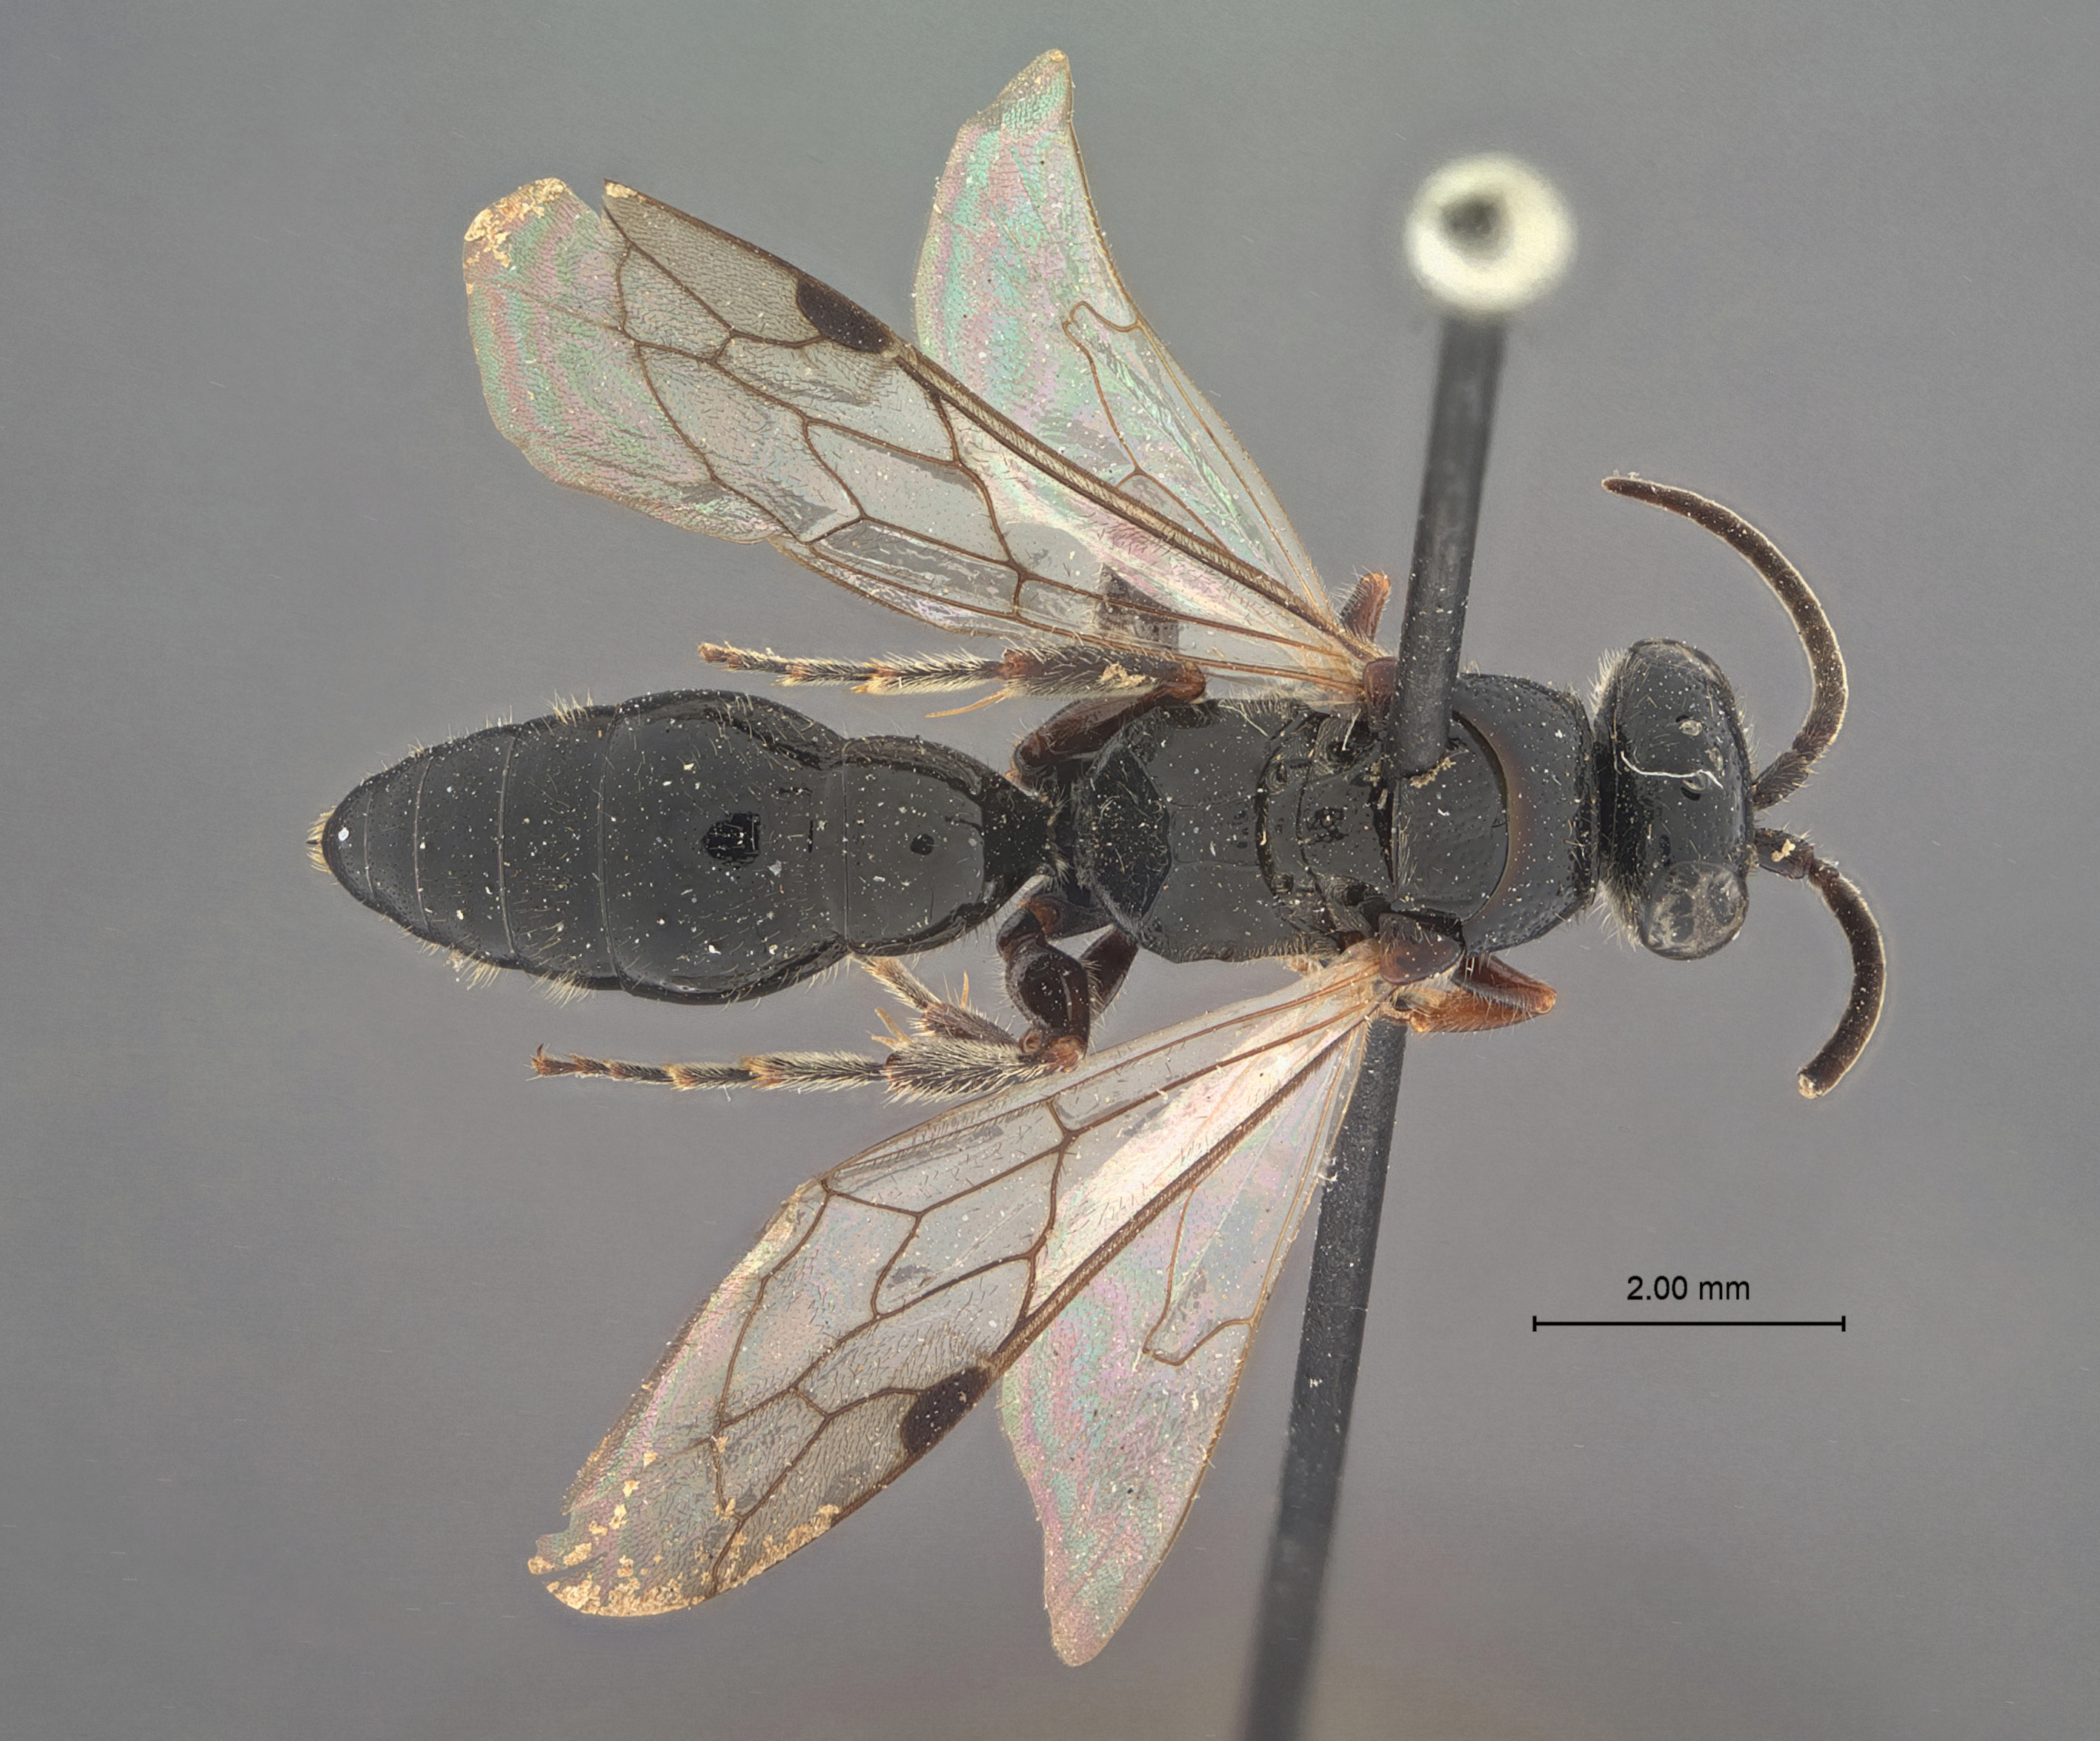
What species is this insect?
Tiphia singularis
